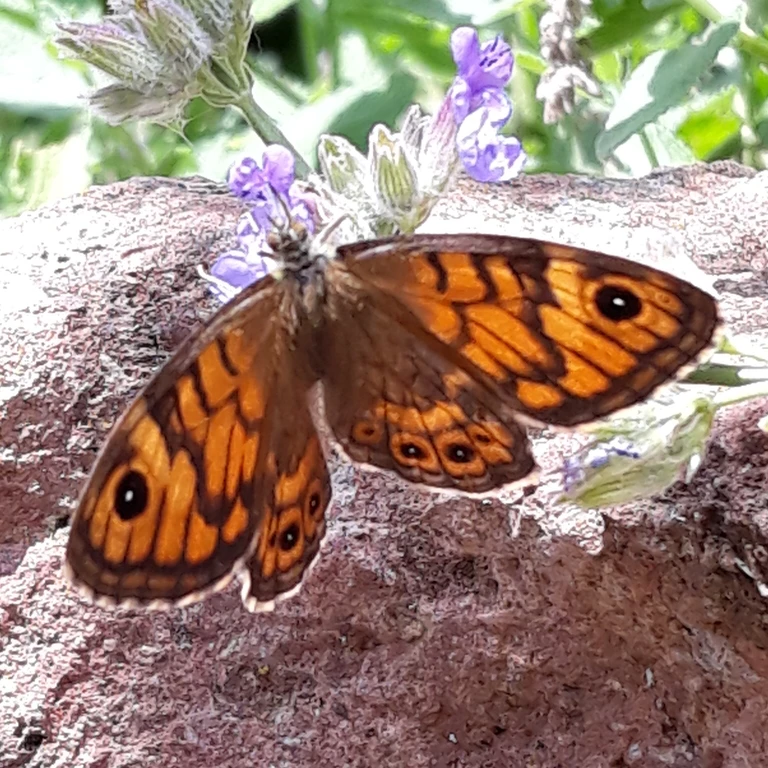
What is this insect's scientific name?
Lasiommata megera (also Pararge megera)
